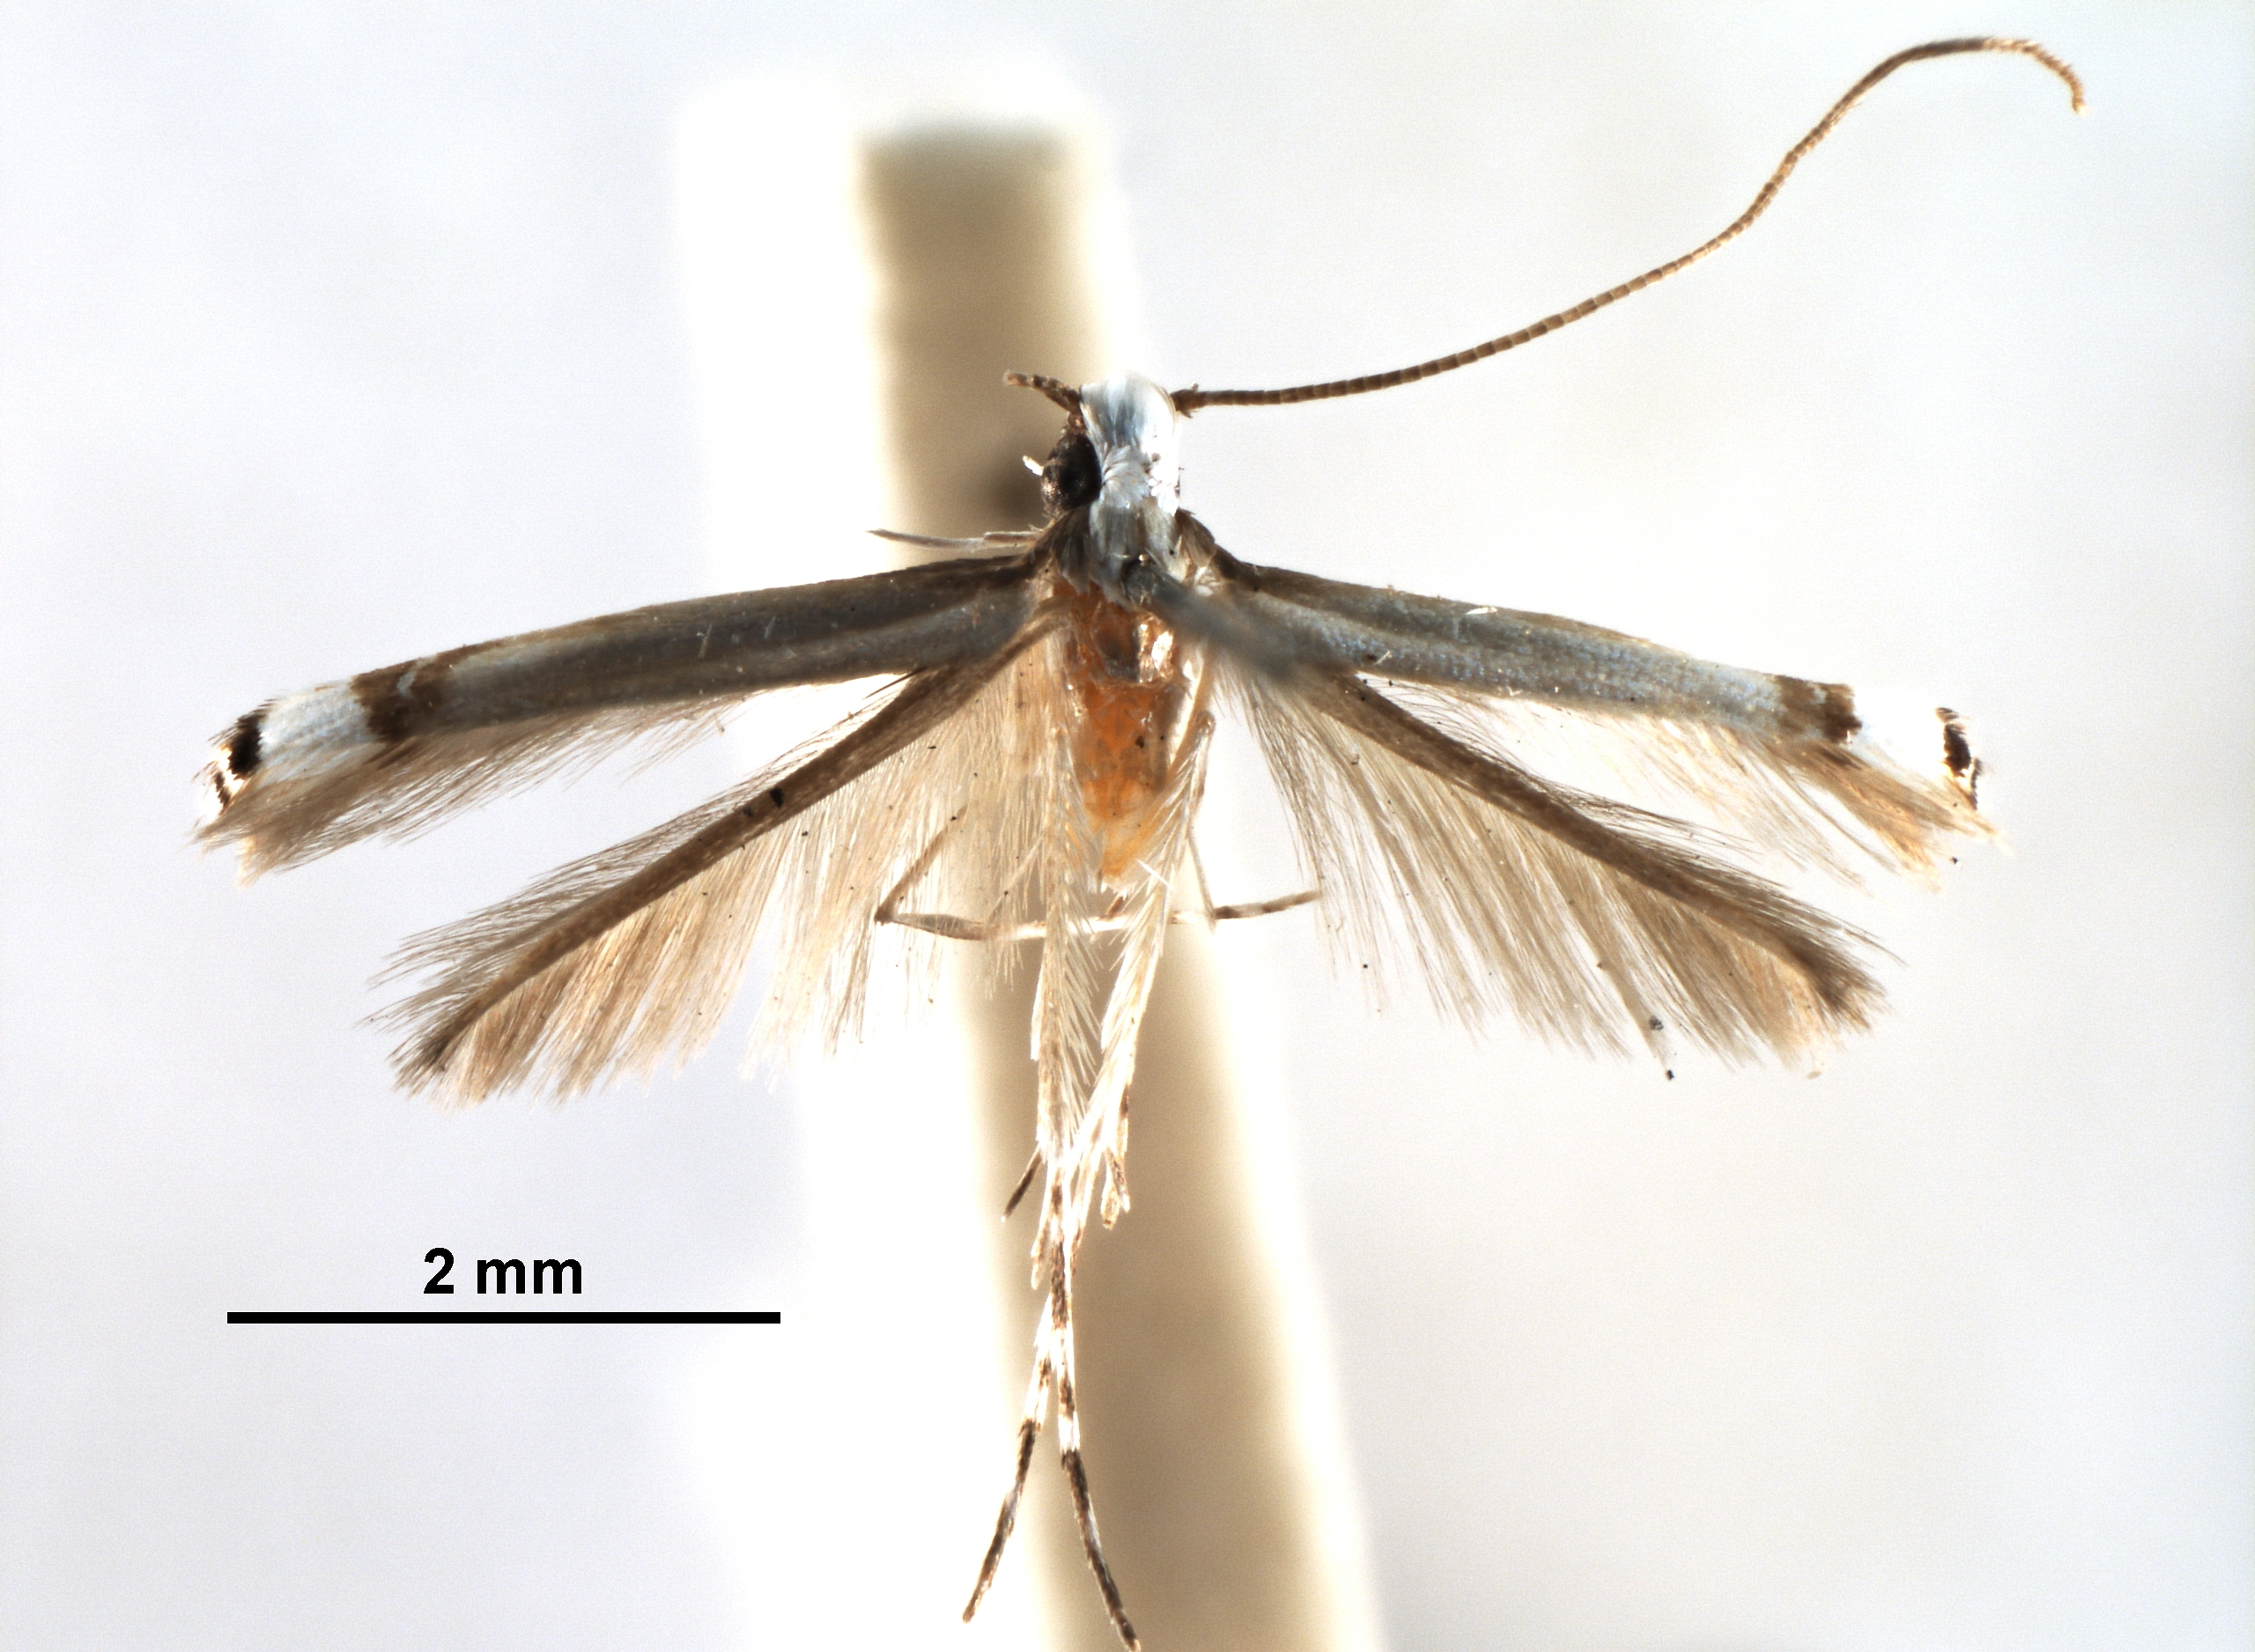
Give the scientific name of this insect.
Acrocercops chalinosema
